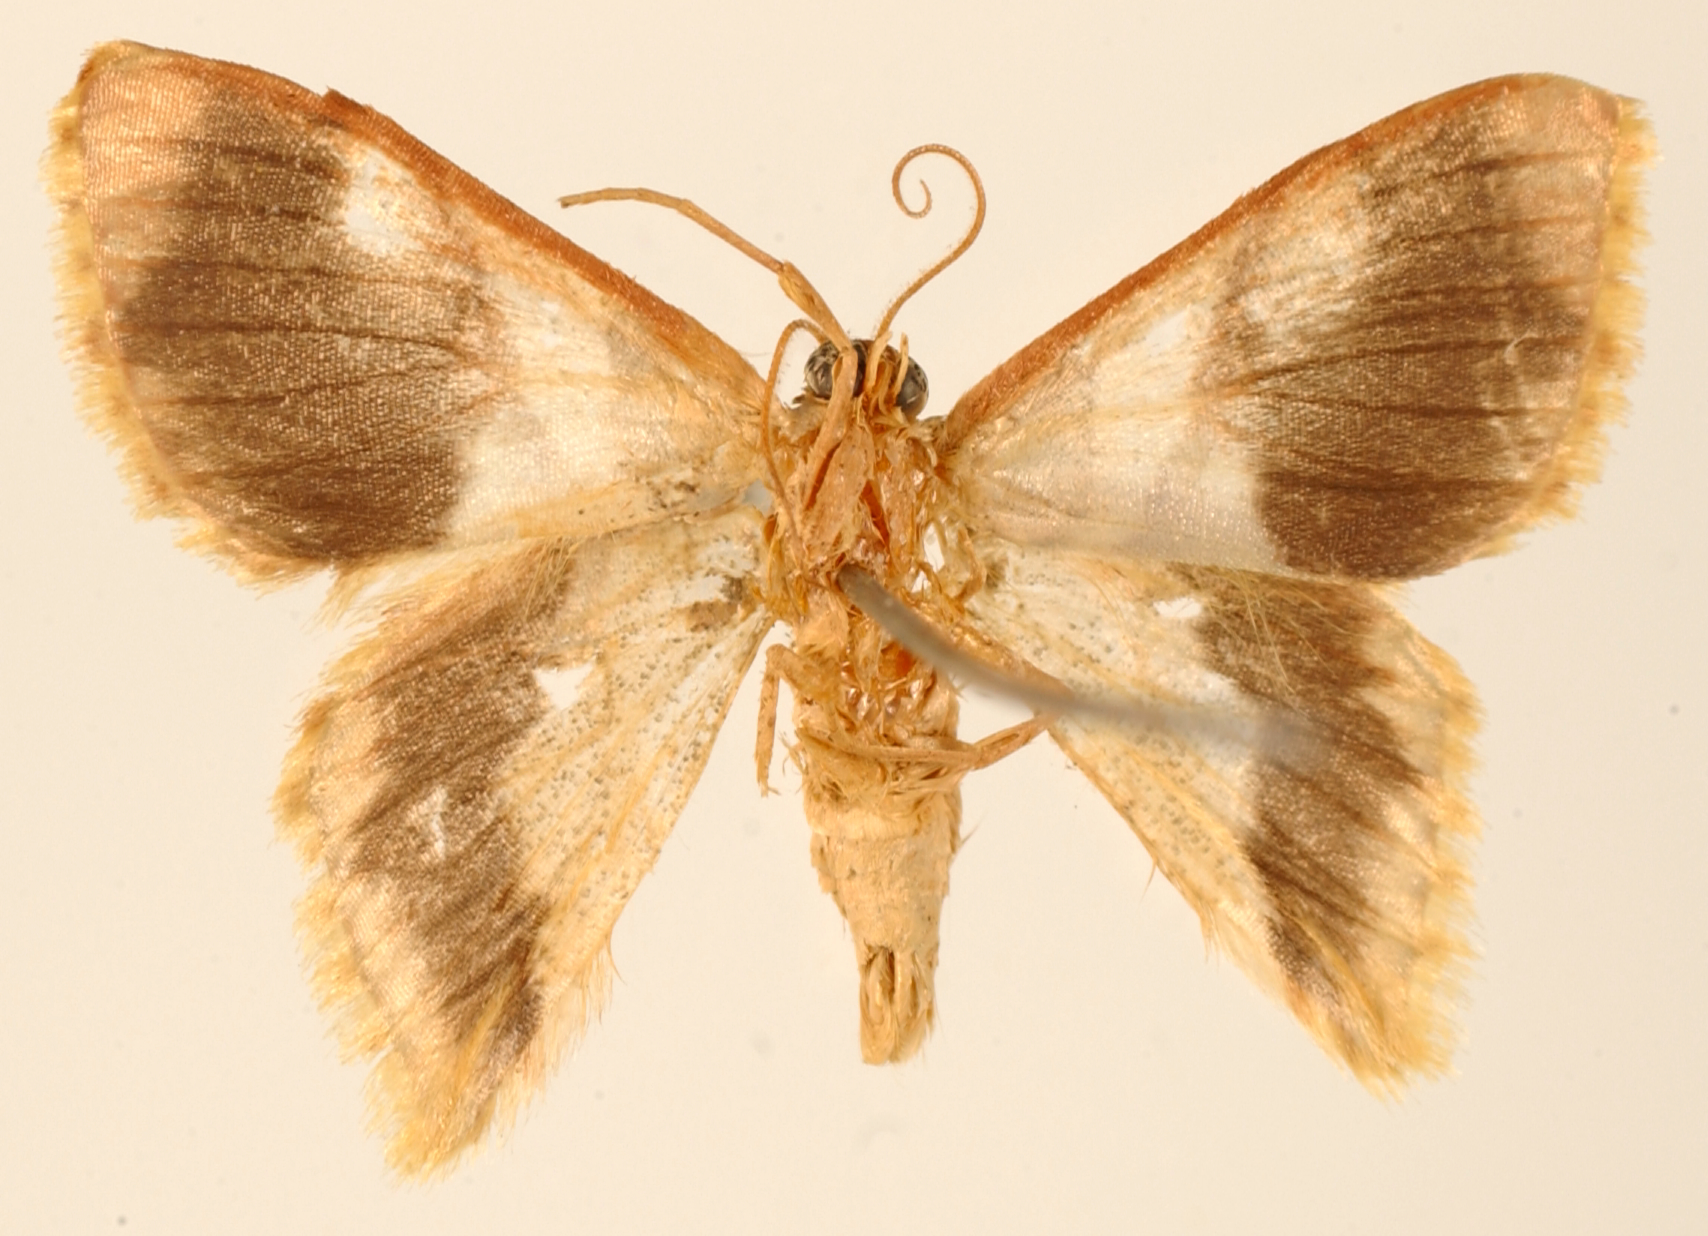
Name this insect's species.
Hemipterodes subnigrata
